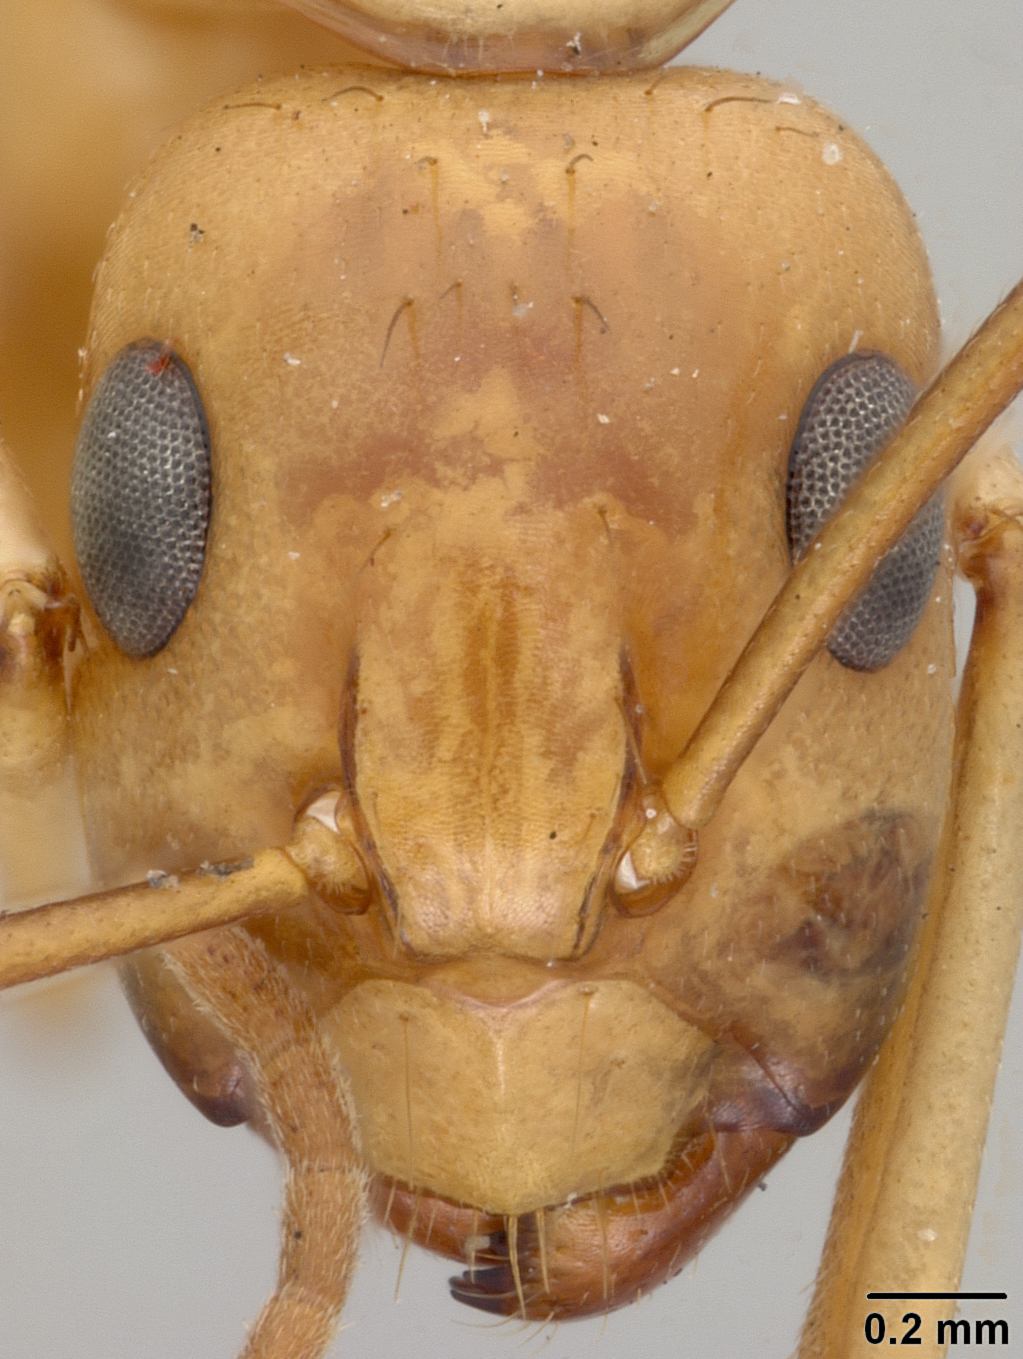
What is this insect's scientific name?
Camponotus larvigerus
